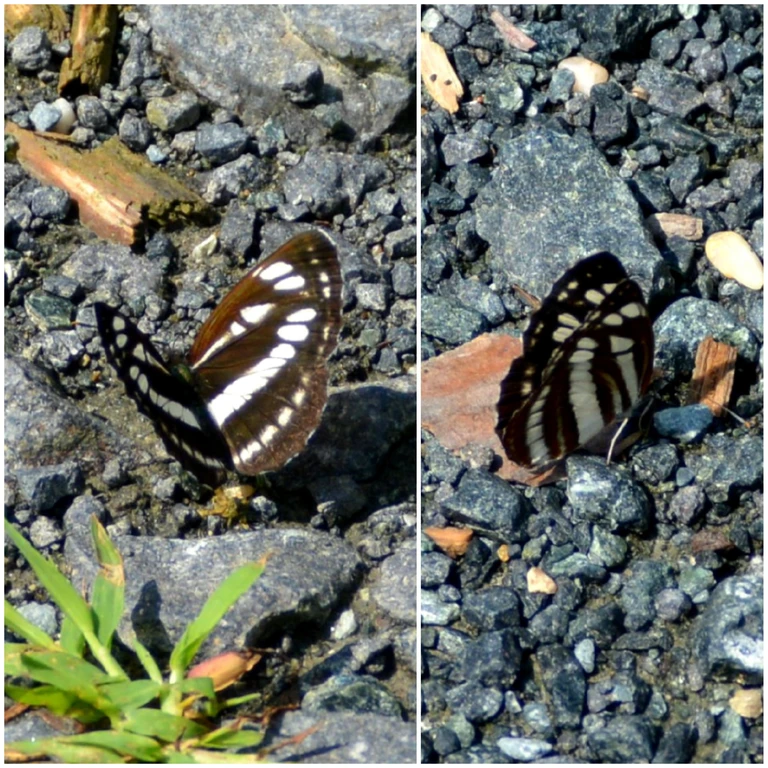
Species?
Neptis sappho
